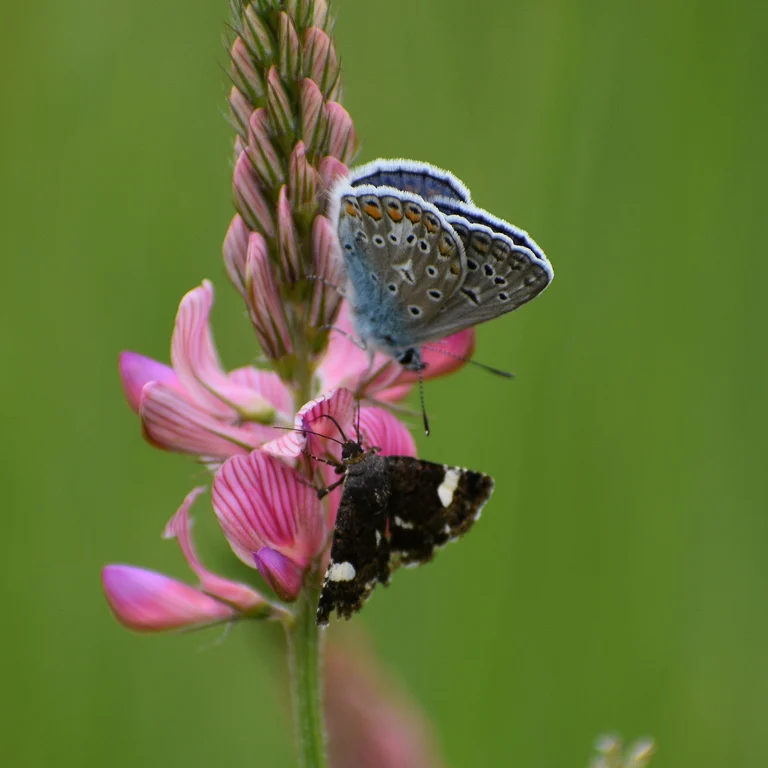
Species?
Polyommatus icarus
